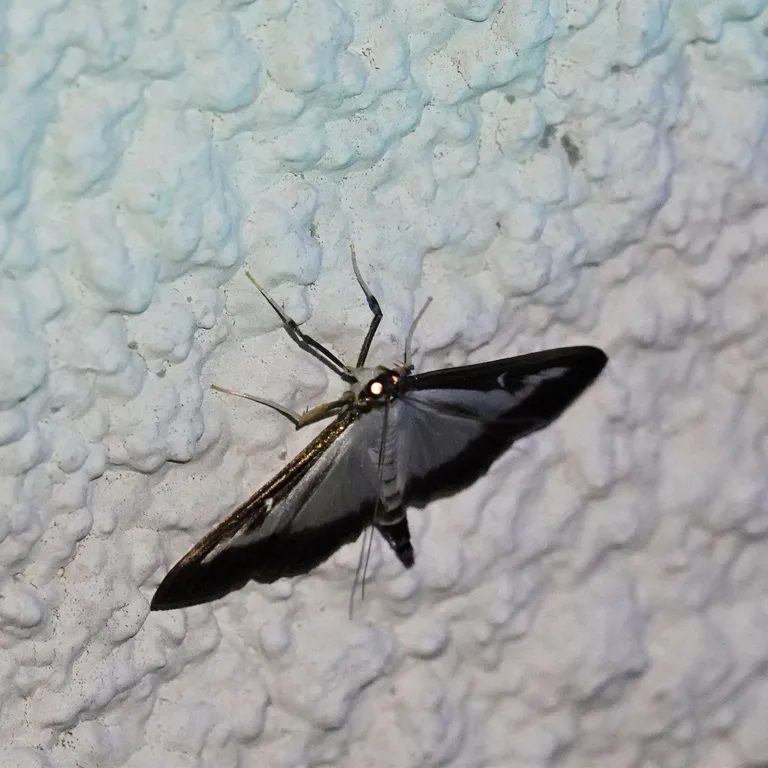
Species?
Cydalima perspectalis
